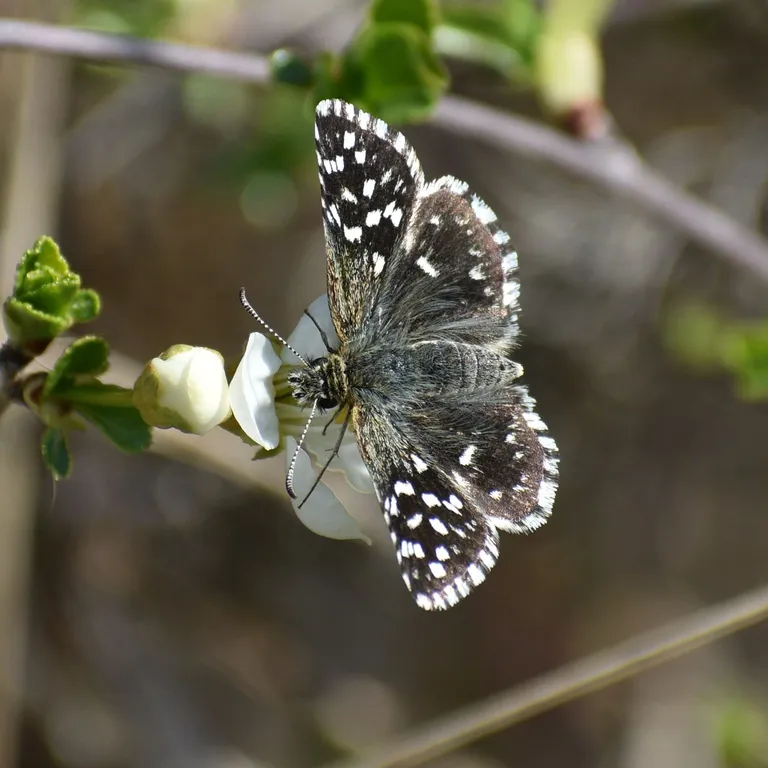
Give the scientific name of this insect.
Pyrgus malvae
